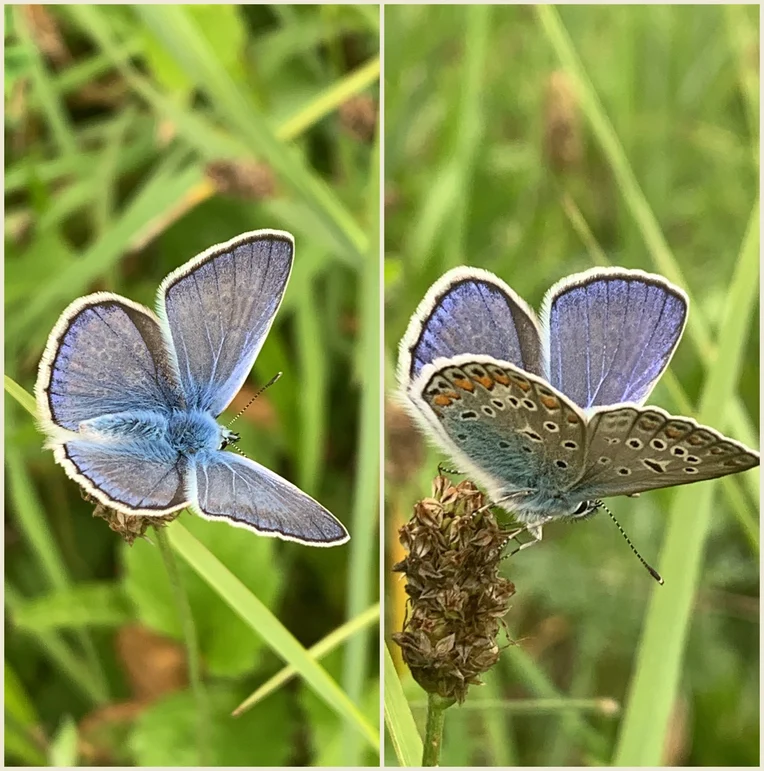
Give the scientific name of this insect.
Polyommatus icarus
